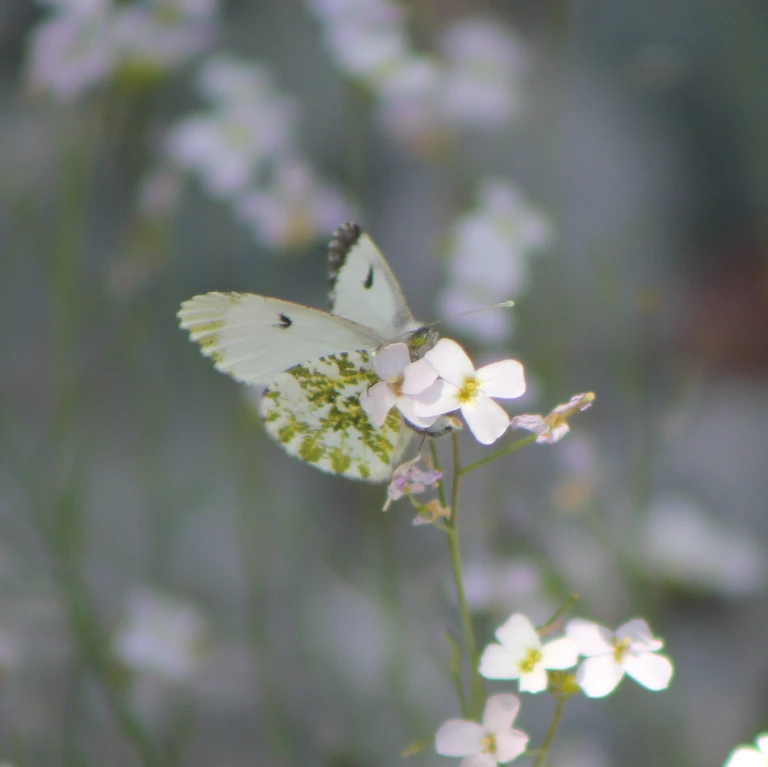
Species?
Anthocharis cardamines
